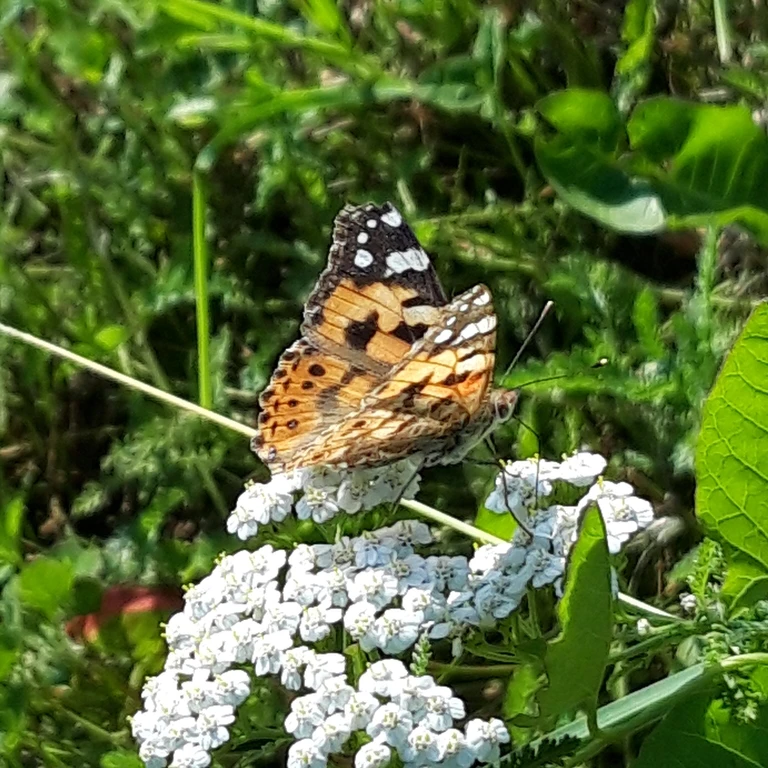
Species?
Vanessa cardui
